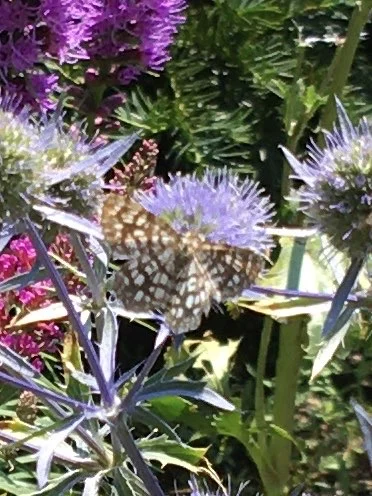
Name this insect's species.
Chiasmia clathrata
